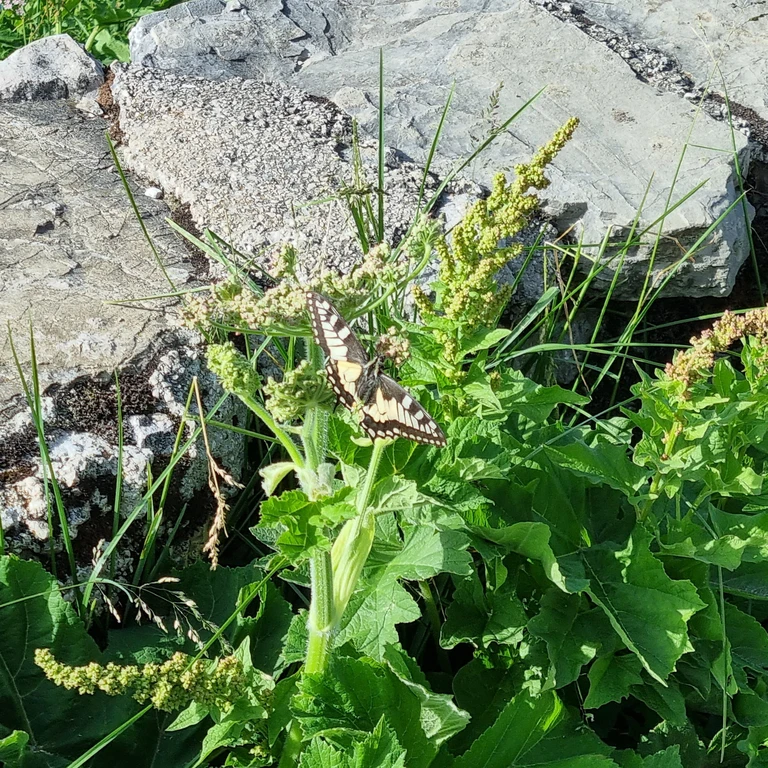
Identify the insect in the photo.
Papilio machaon
